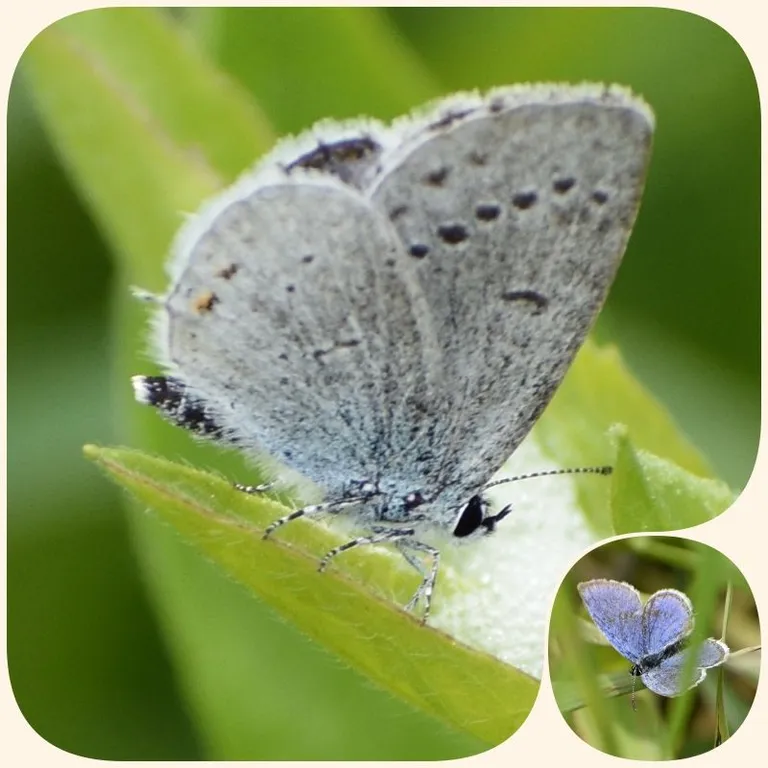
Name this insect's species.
Cupido argiades (also Elkalyce argiades)
